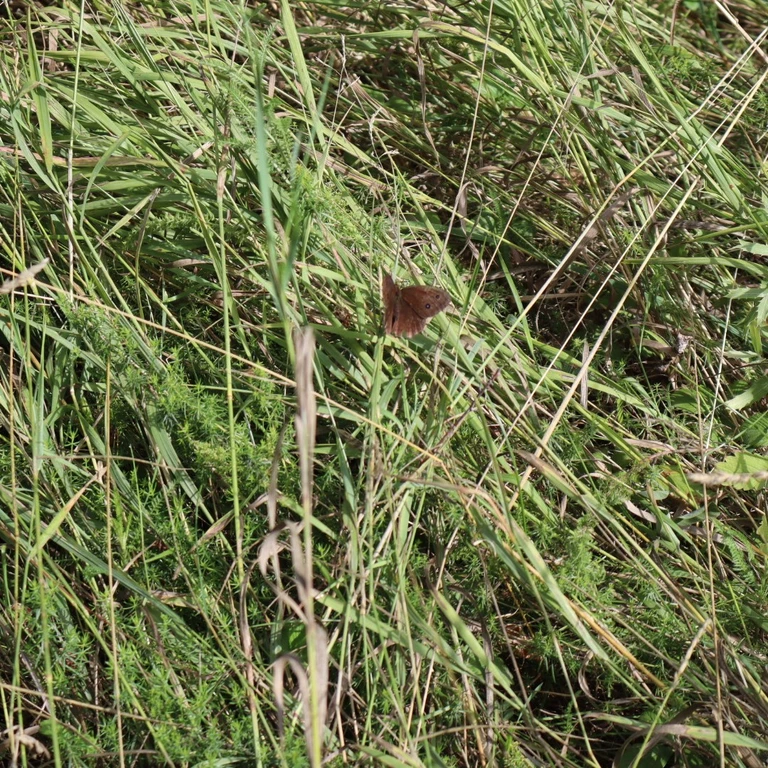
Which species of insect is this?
Minois dryas
